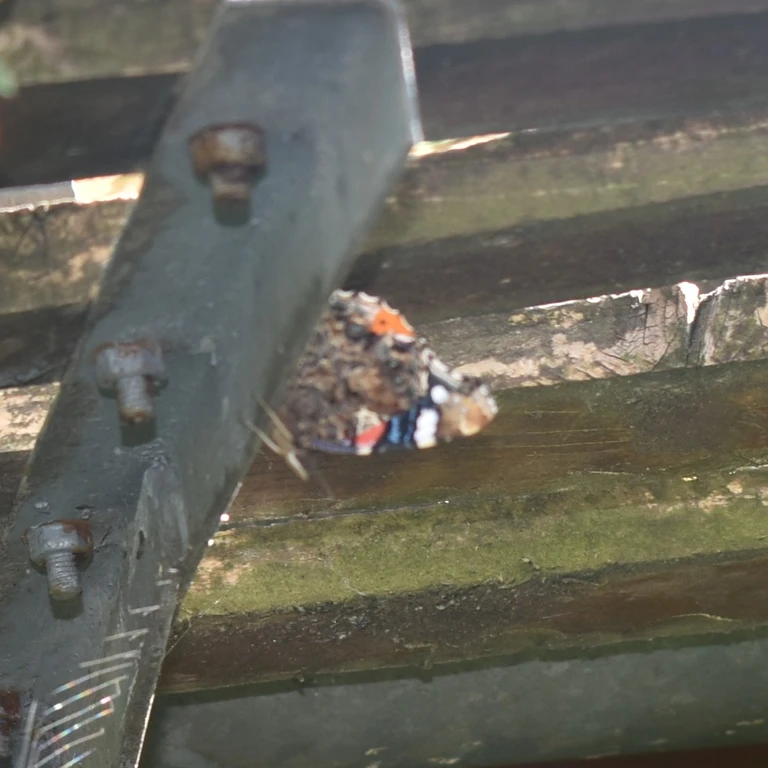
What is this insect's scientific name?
Vanessa atalanta
